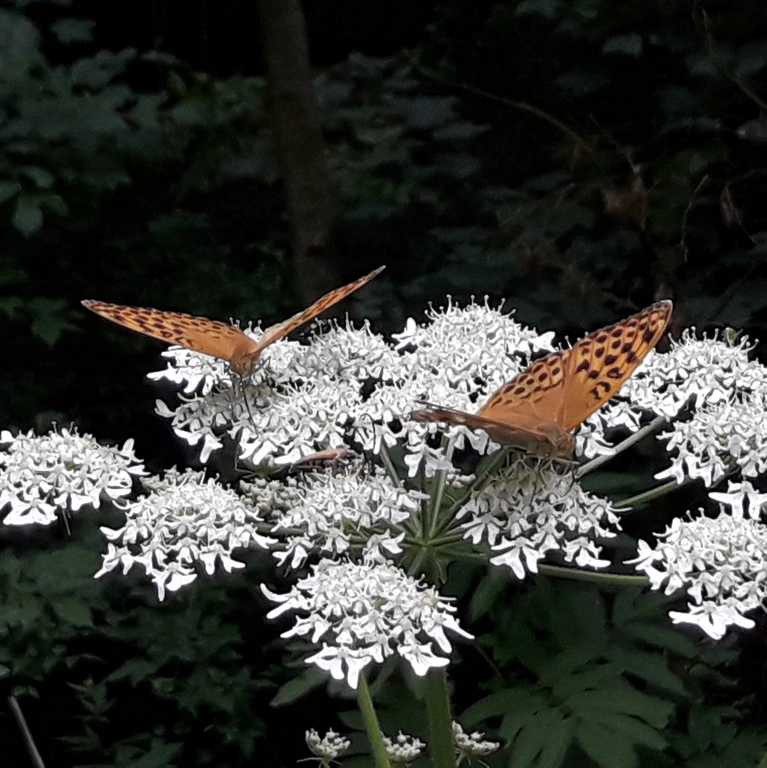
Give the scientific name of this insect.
Argynnis paphia
